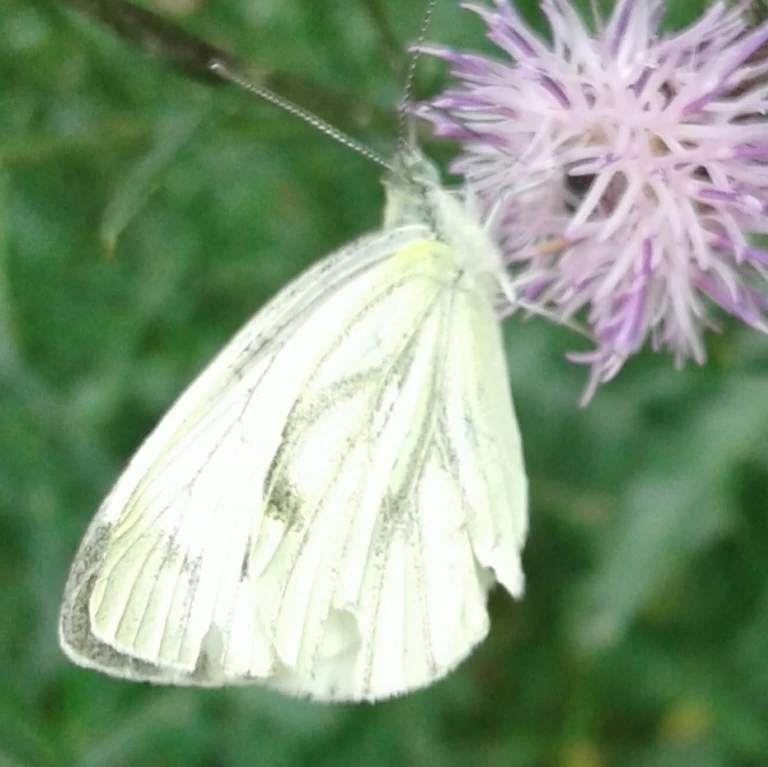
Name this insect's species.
Pieris napi
